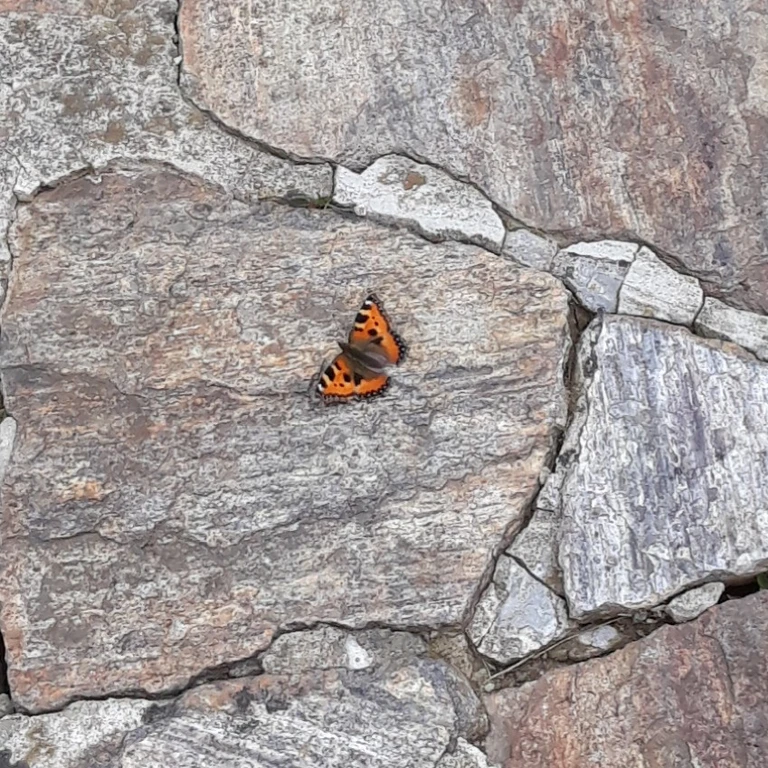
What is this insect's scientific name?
Aglais urticae
